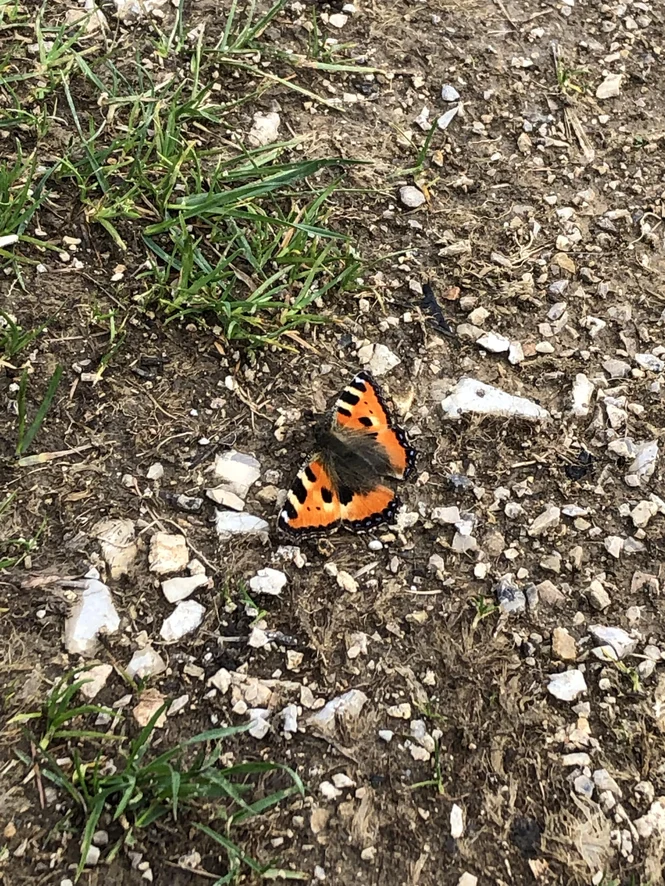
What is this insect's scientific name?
Aglais urticae
